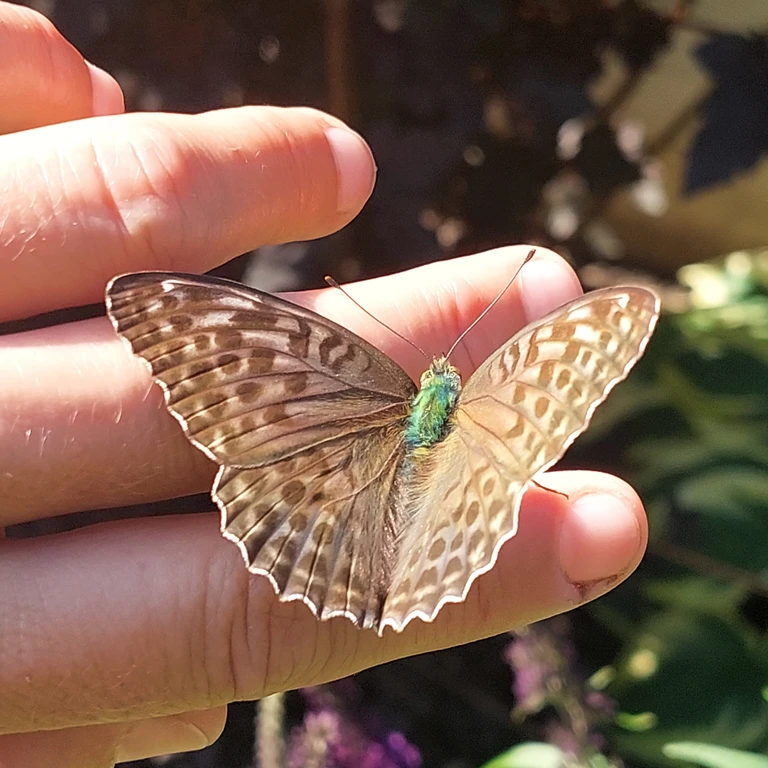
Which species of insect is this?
Argynnis paphia
